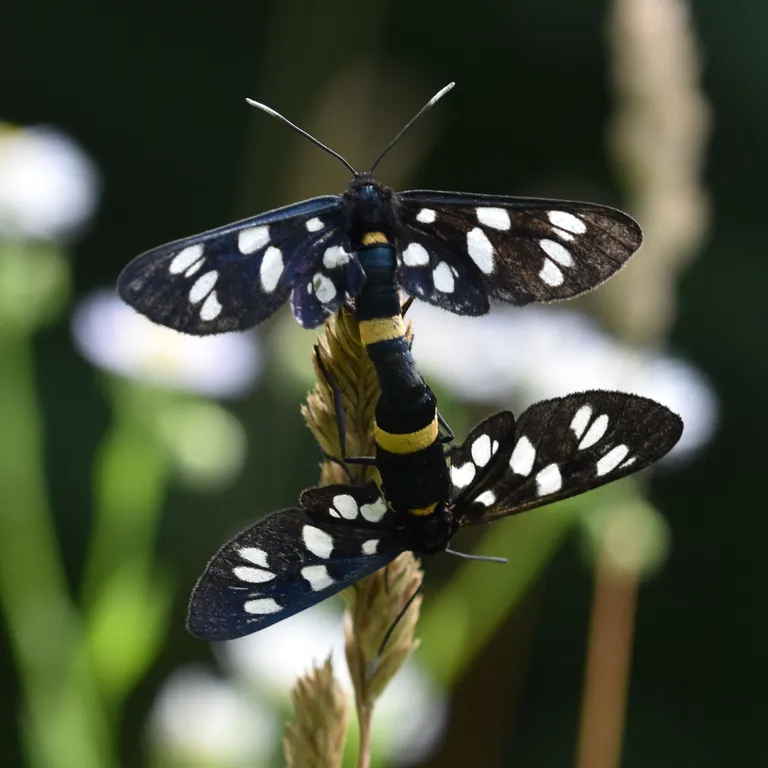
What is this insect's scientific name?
Amata phegea
